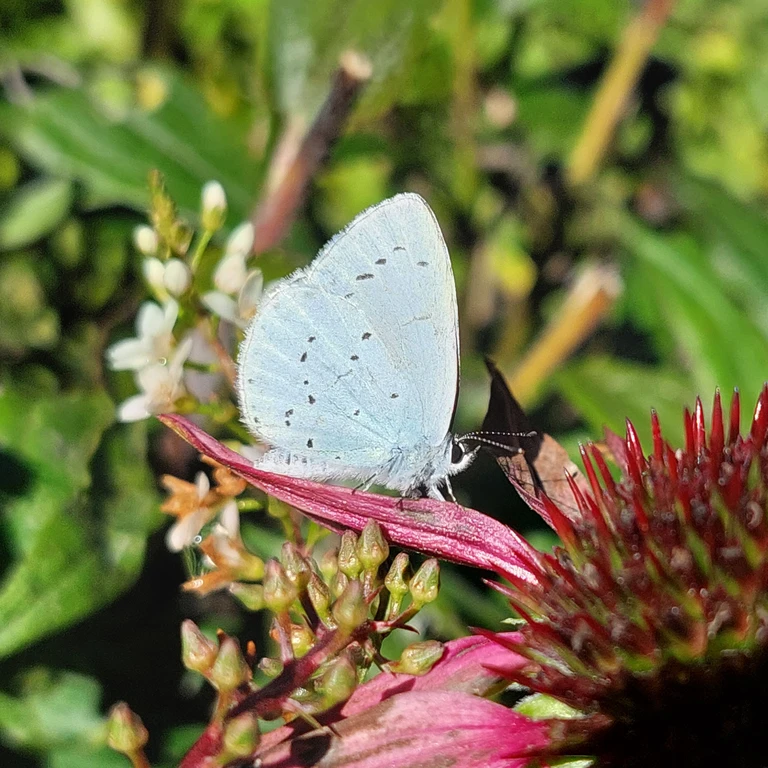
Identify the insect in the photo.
Celastrina argiolus
